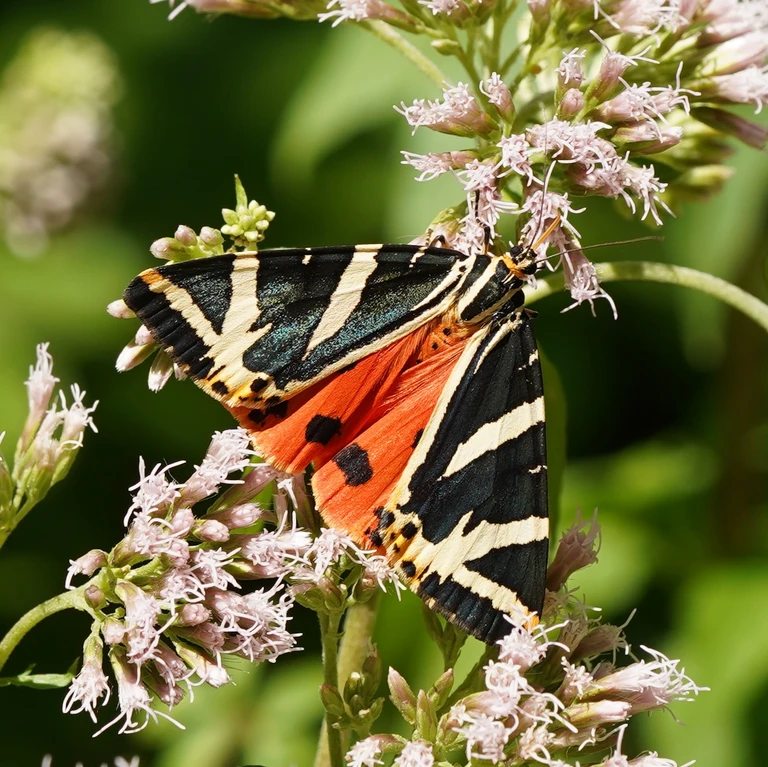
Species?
Euplagia quadripunctaria
